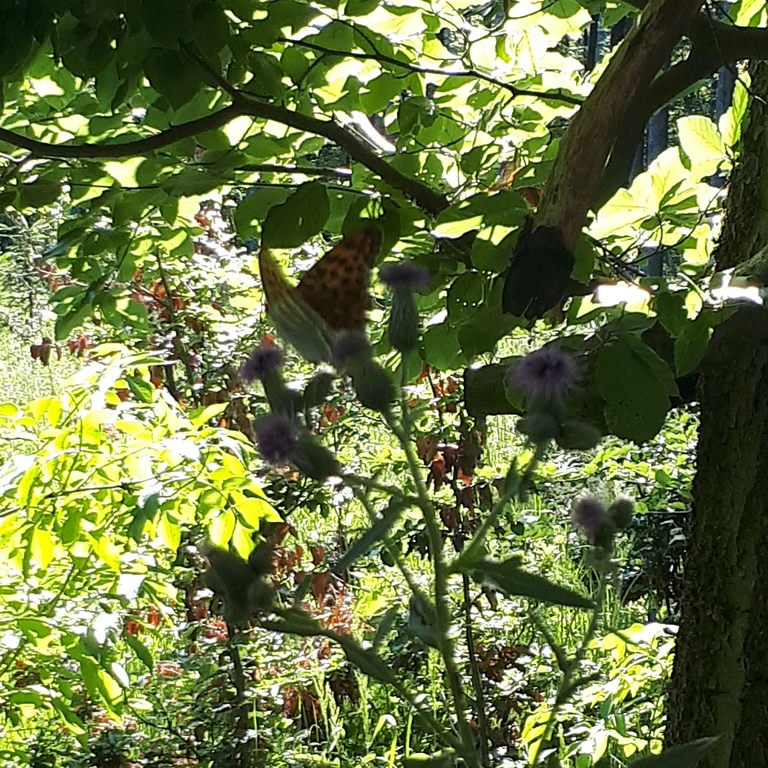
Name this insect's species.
Argynnis paphia
